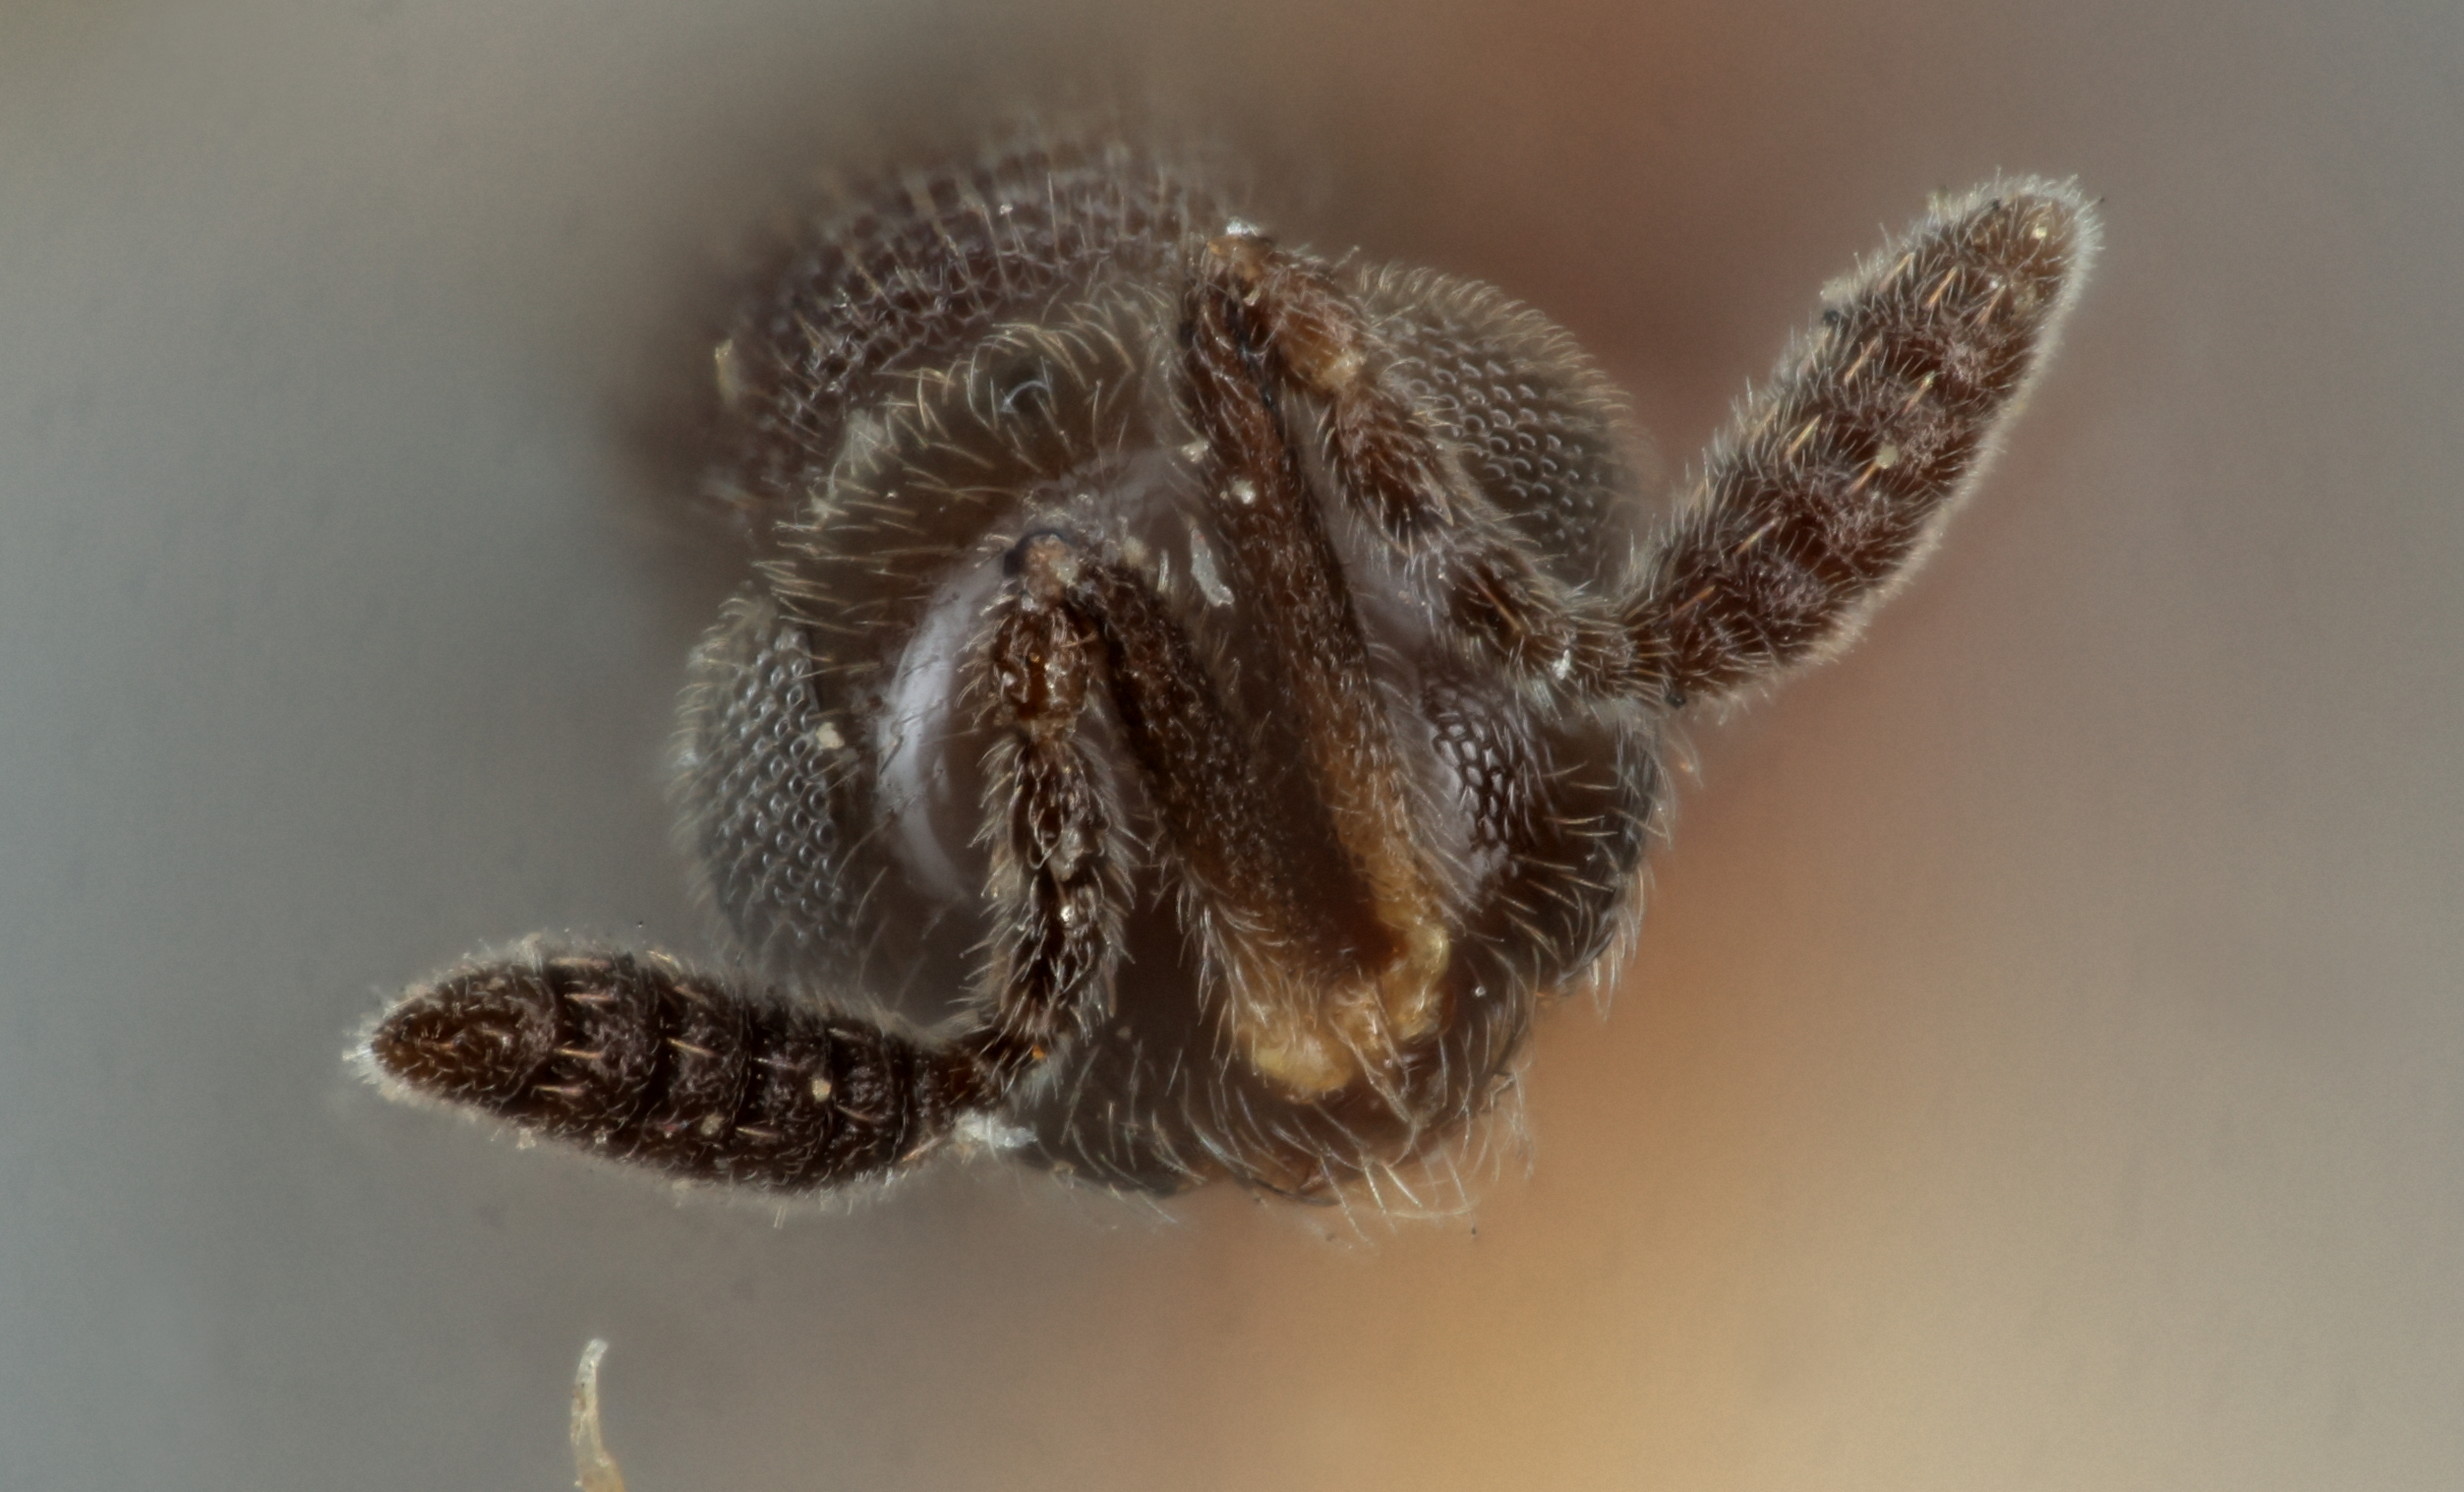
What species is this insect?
Trimorus petiolatus
